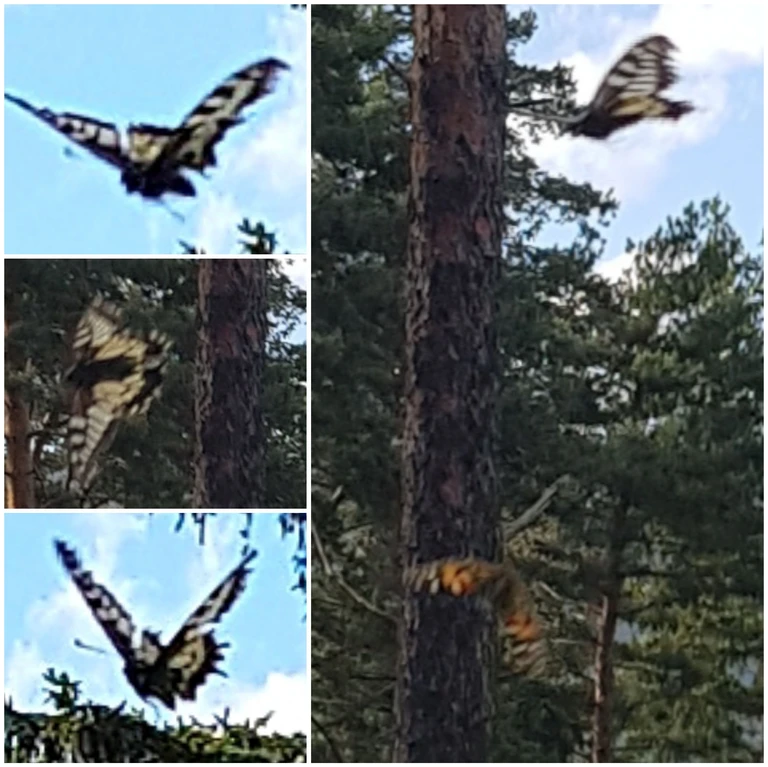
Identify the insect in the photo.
Papilio machaon
